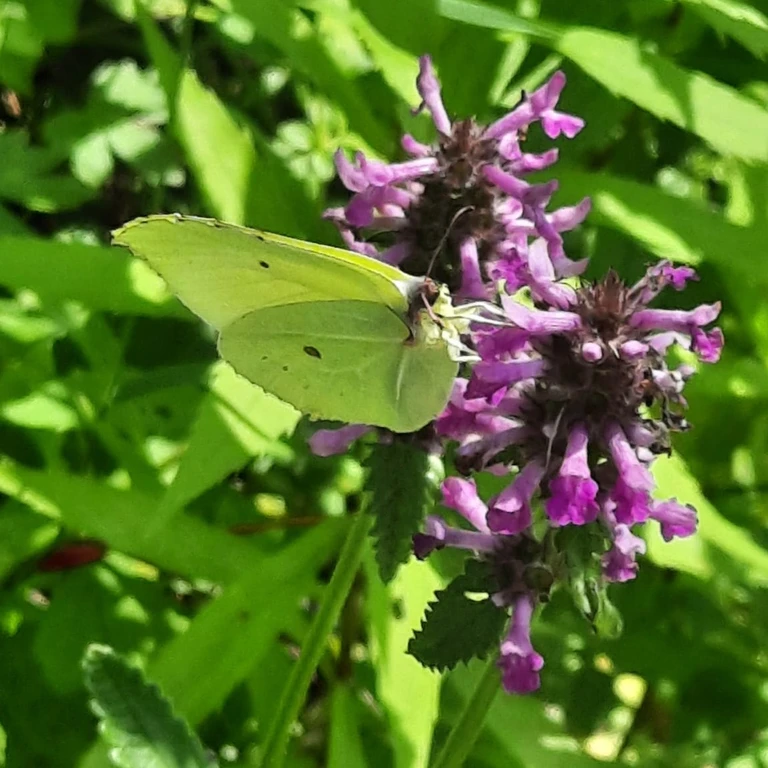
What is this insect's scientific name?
Gonepteryx rhamni
